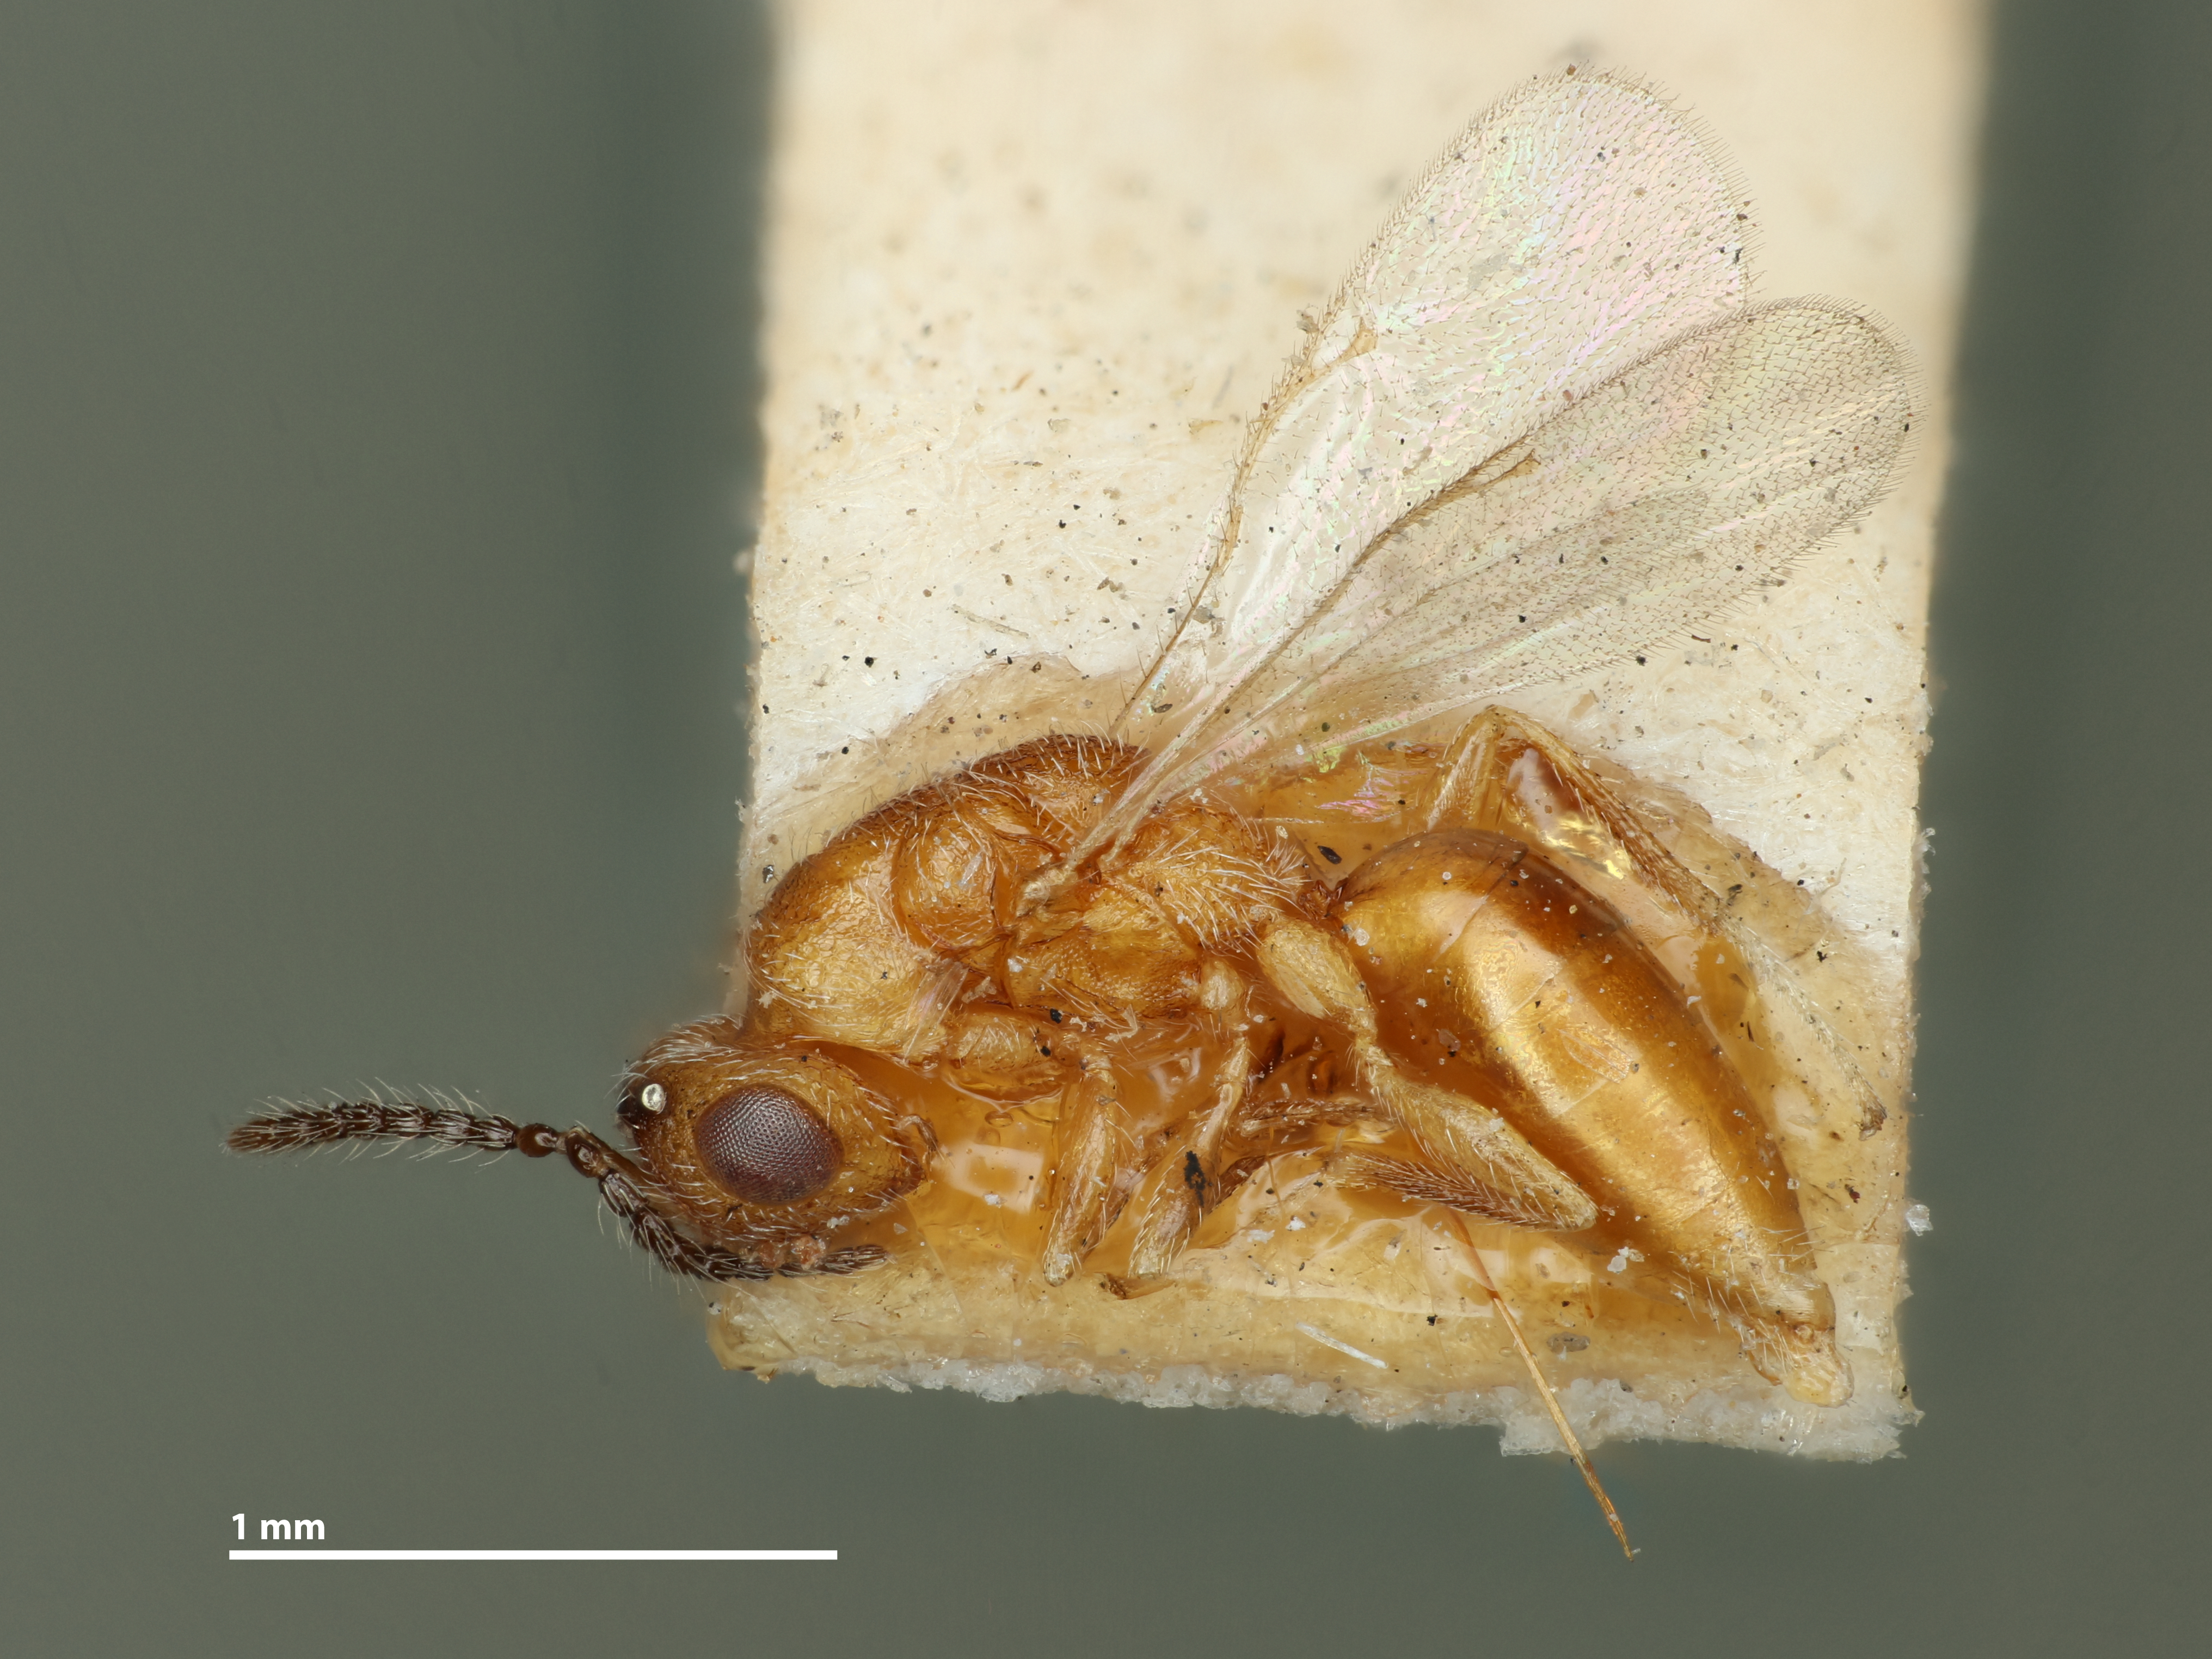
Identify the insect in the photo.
Xanthosoma nigricornis
